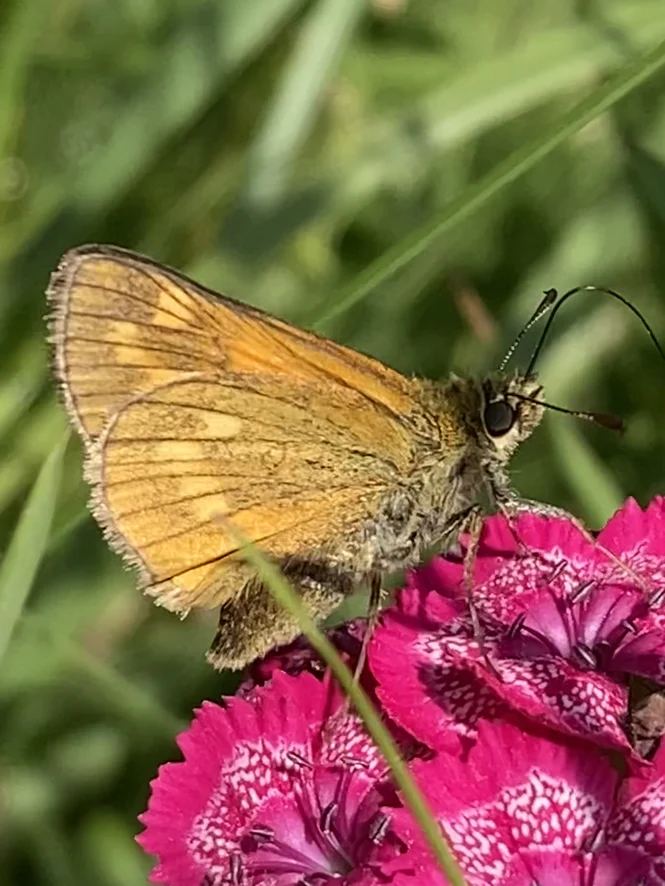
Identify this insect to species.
Ochlodes sylvanus (also Ochlodes venata)
